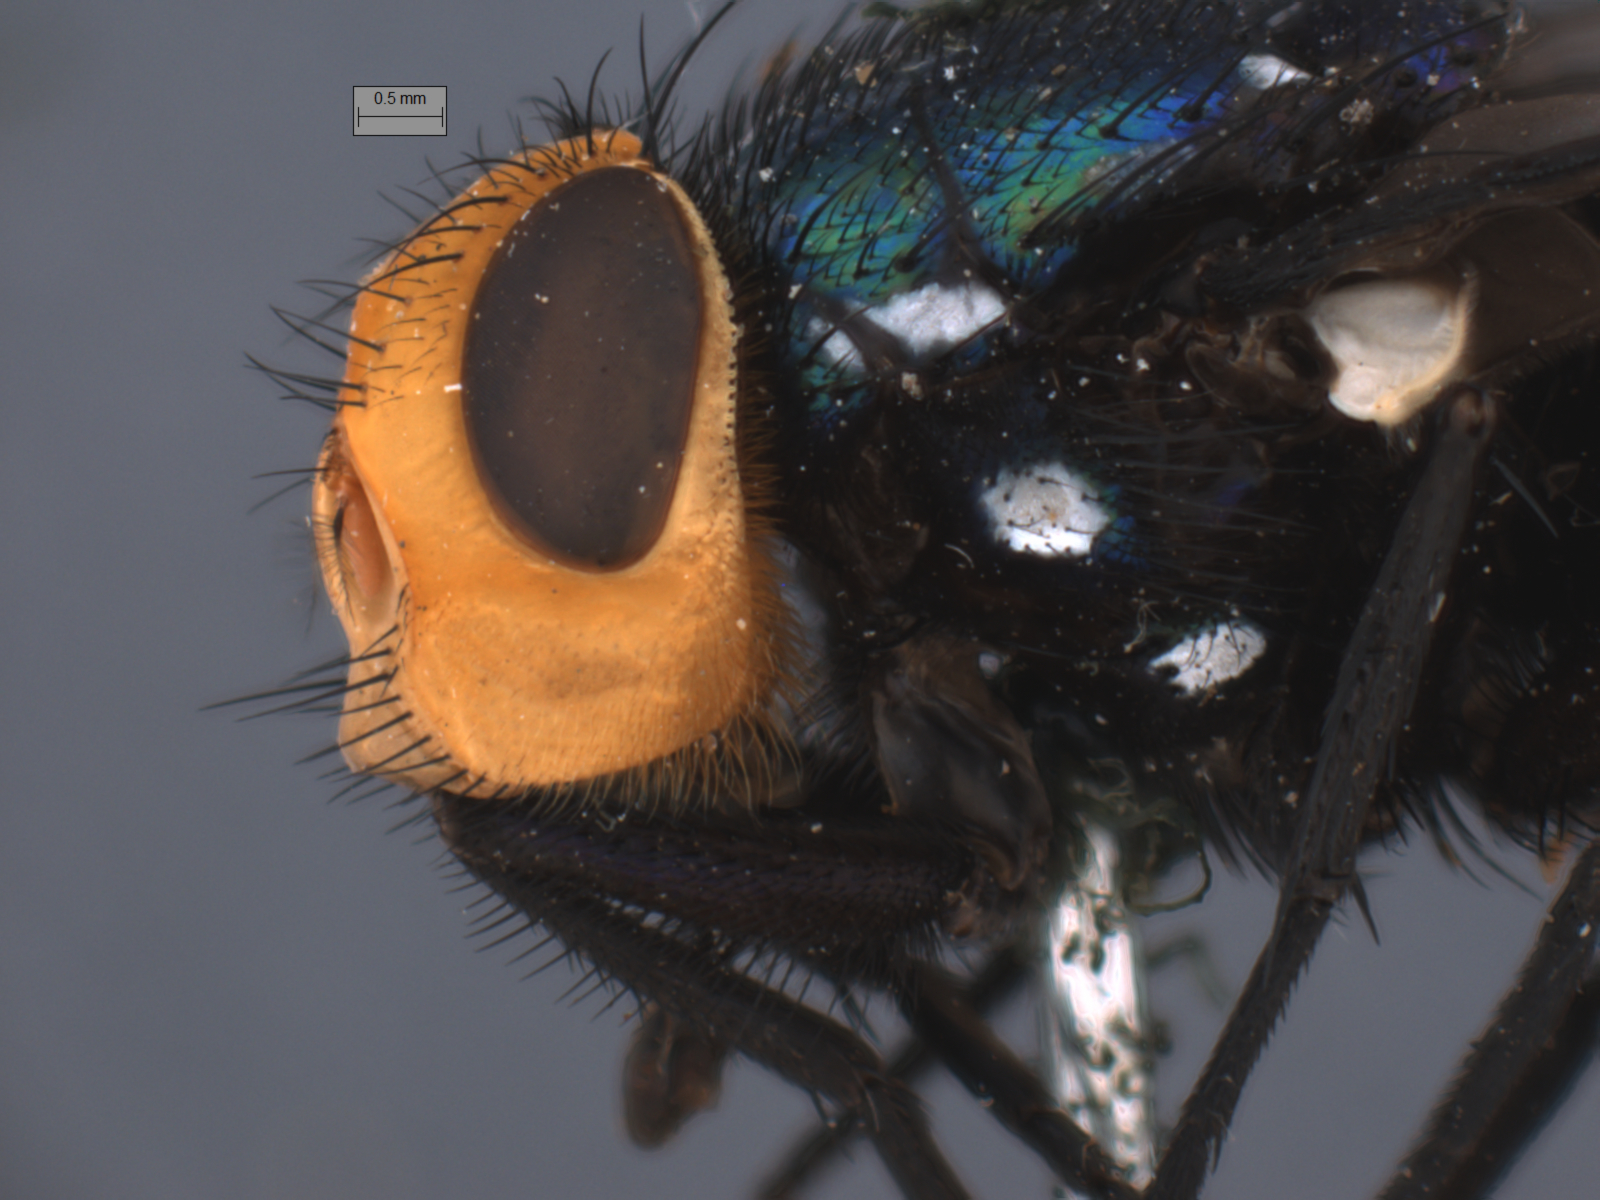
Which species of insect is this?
Amenia imperialis
